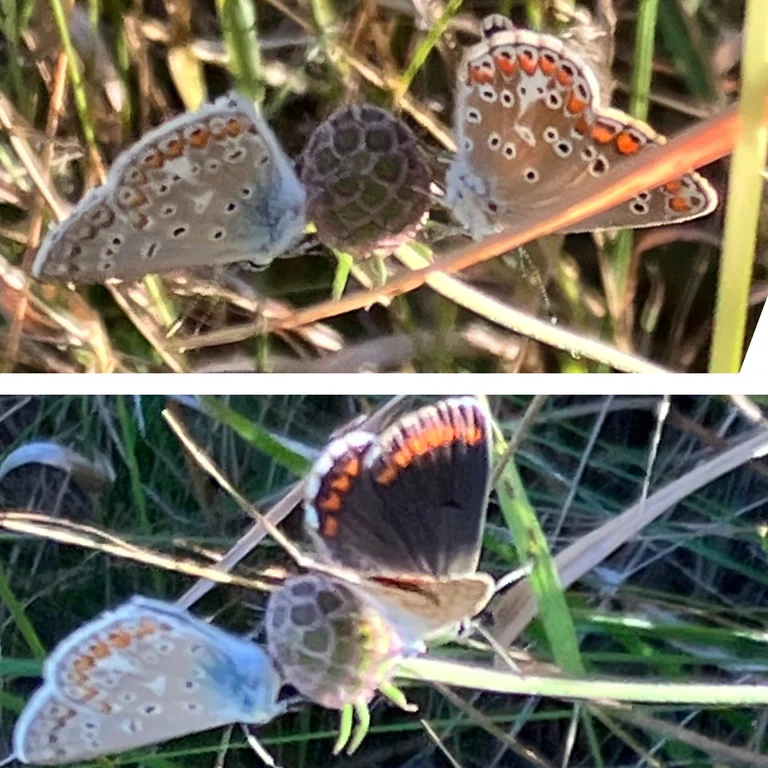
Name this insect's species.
Aricia agestis/artaxerxes
